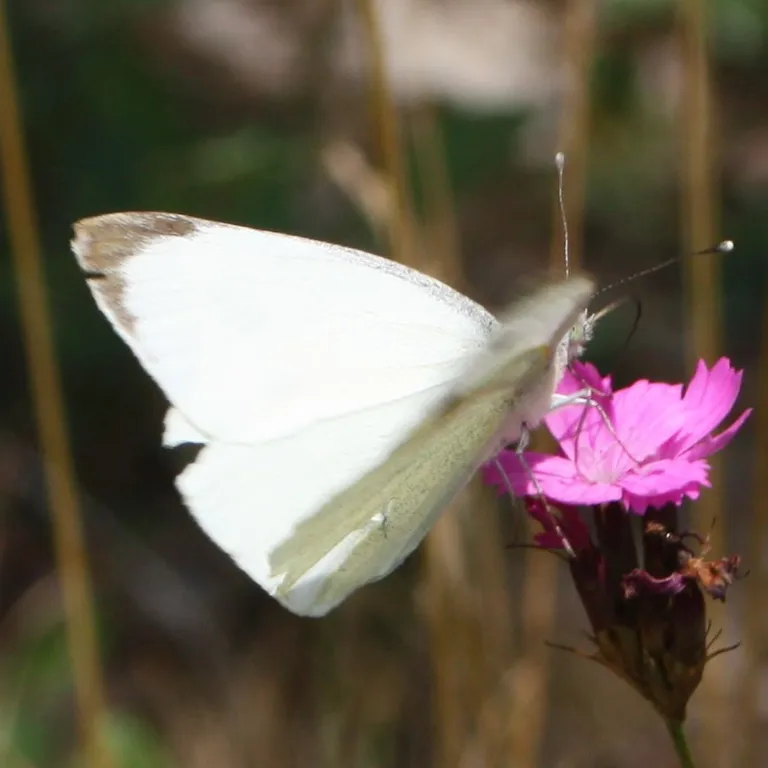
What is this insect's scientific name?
Pieris brassicae
